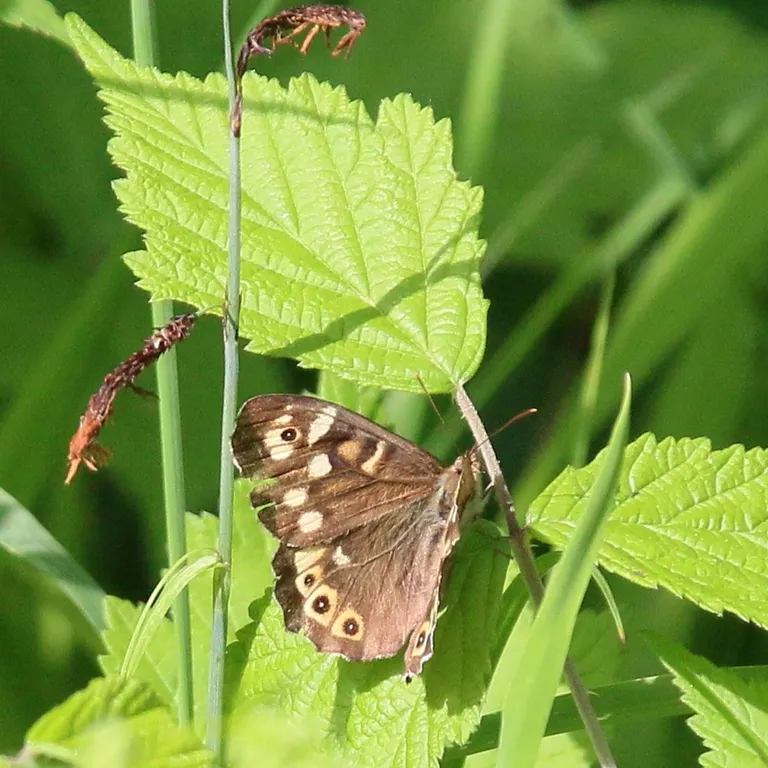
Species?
Pararge aegeria
